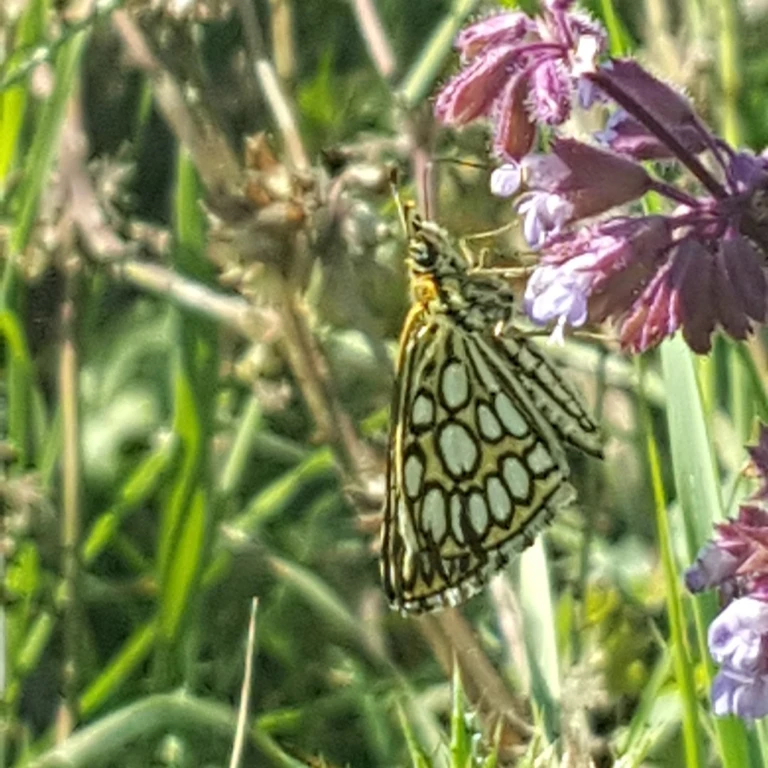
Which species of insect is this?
Heteropterus morpheus
